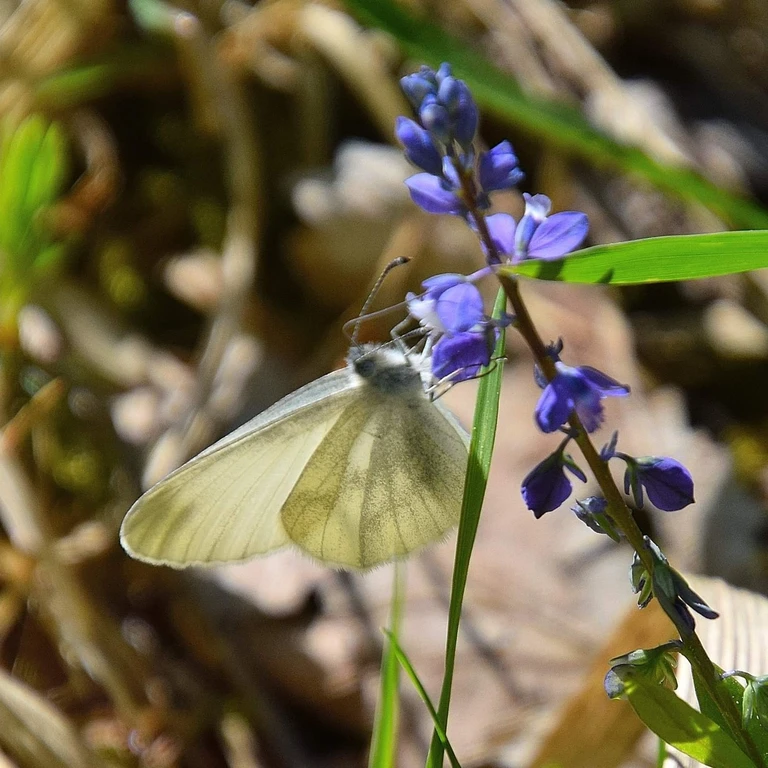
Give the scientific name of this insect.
Leptidea sinapis/juvernica
